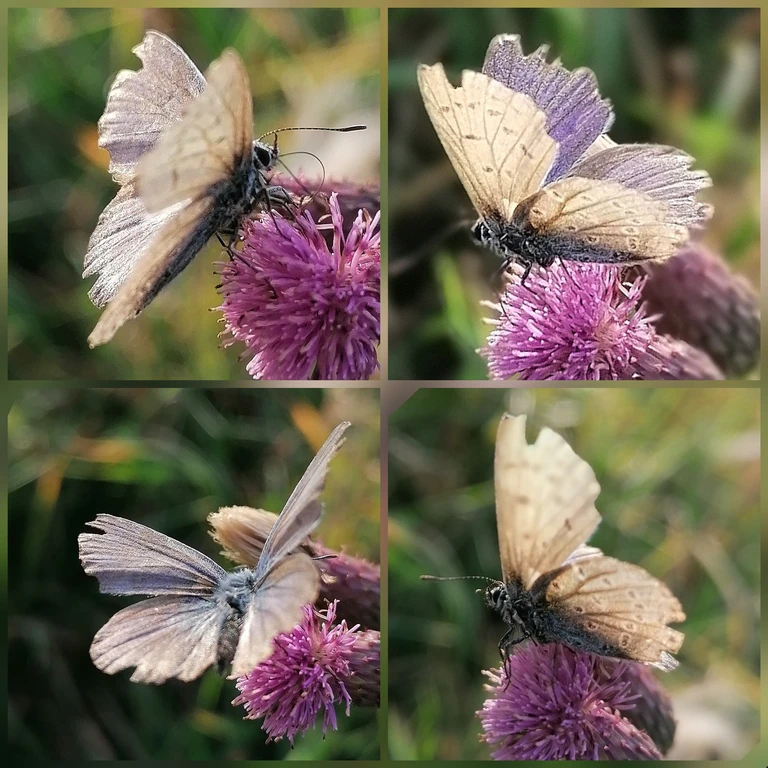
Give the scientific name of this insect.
Polyommatus icarus
